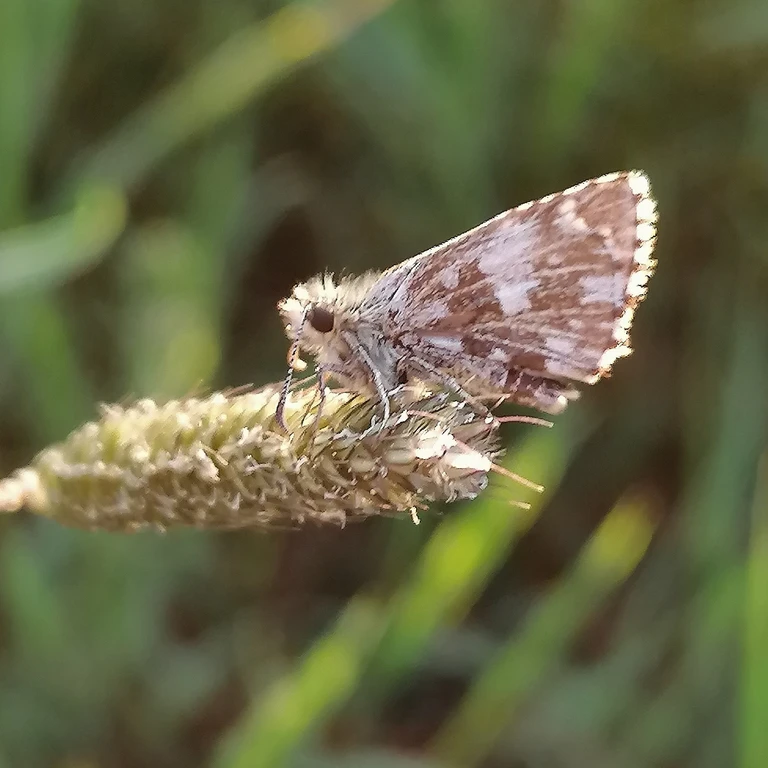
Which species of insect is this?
Pyrgus malvae
